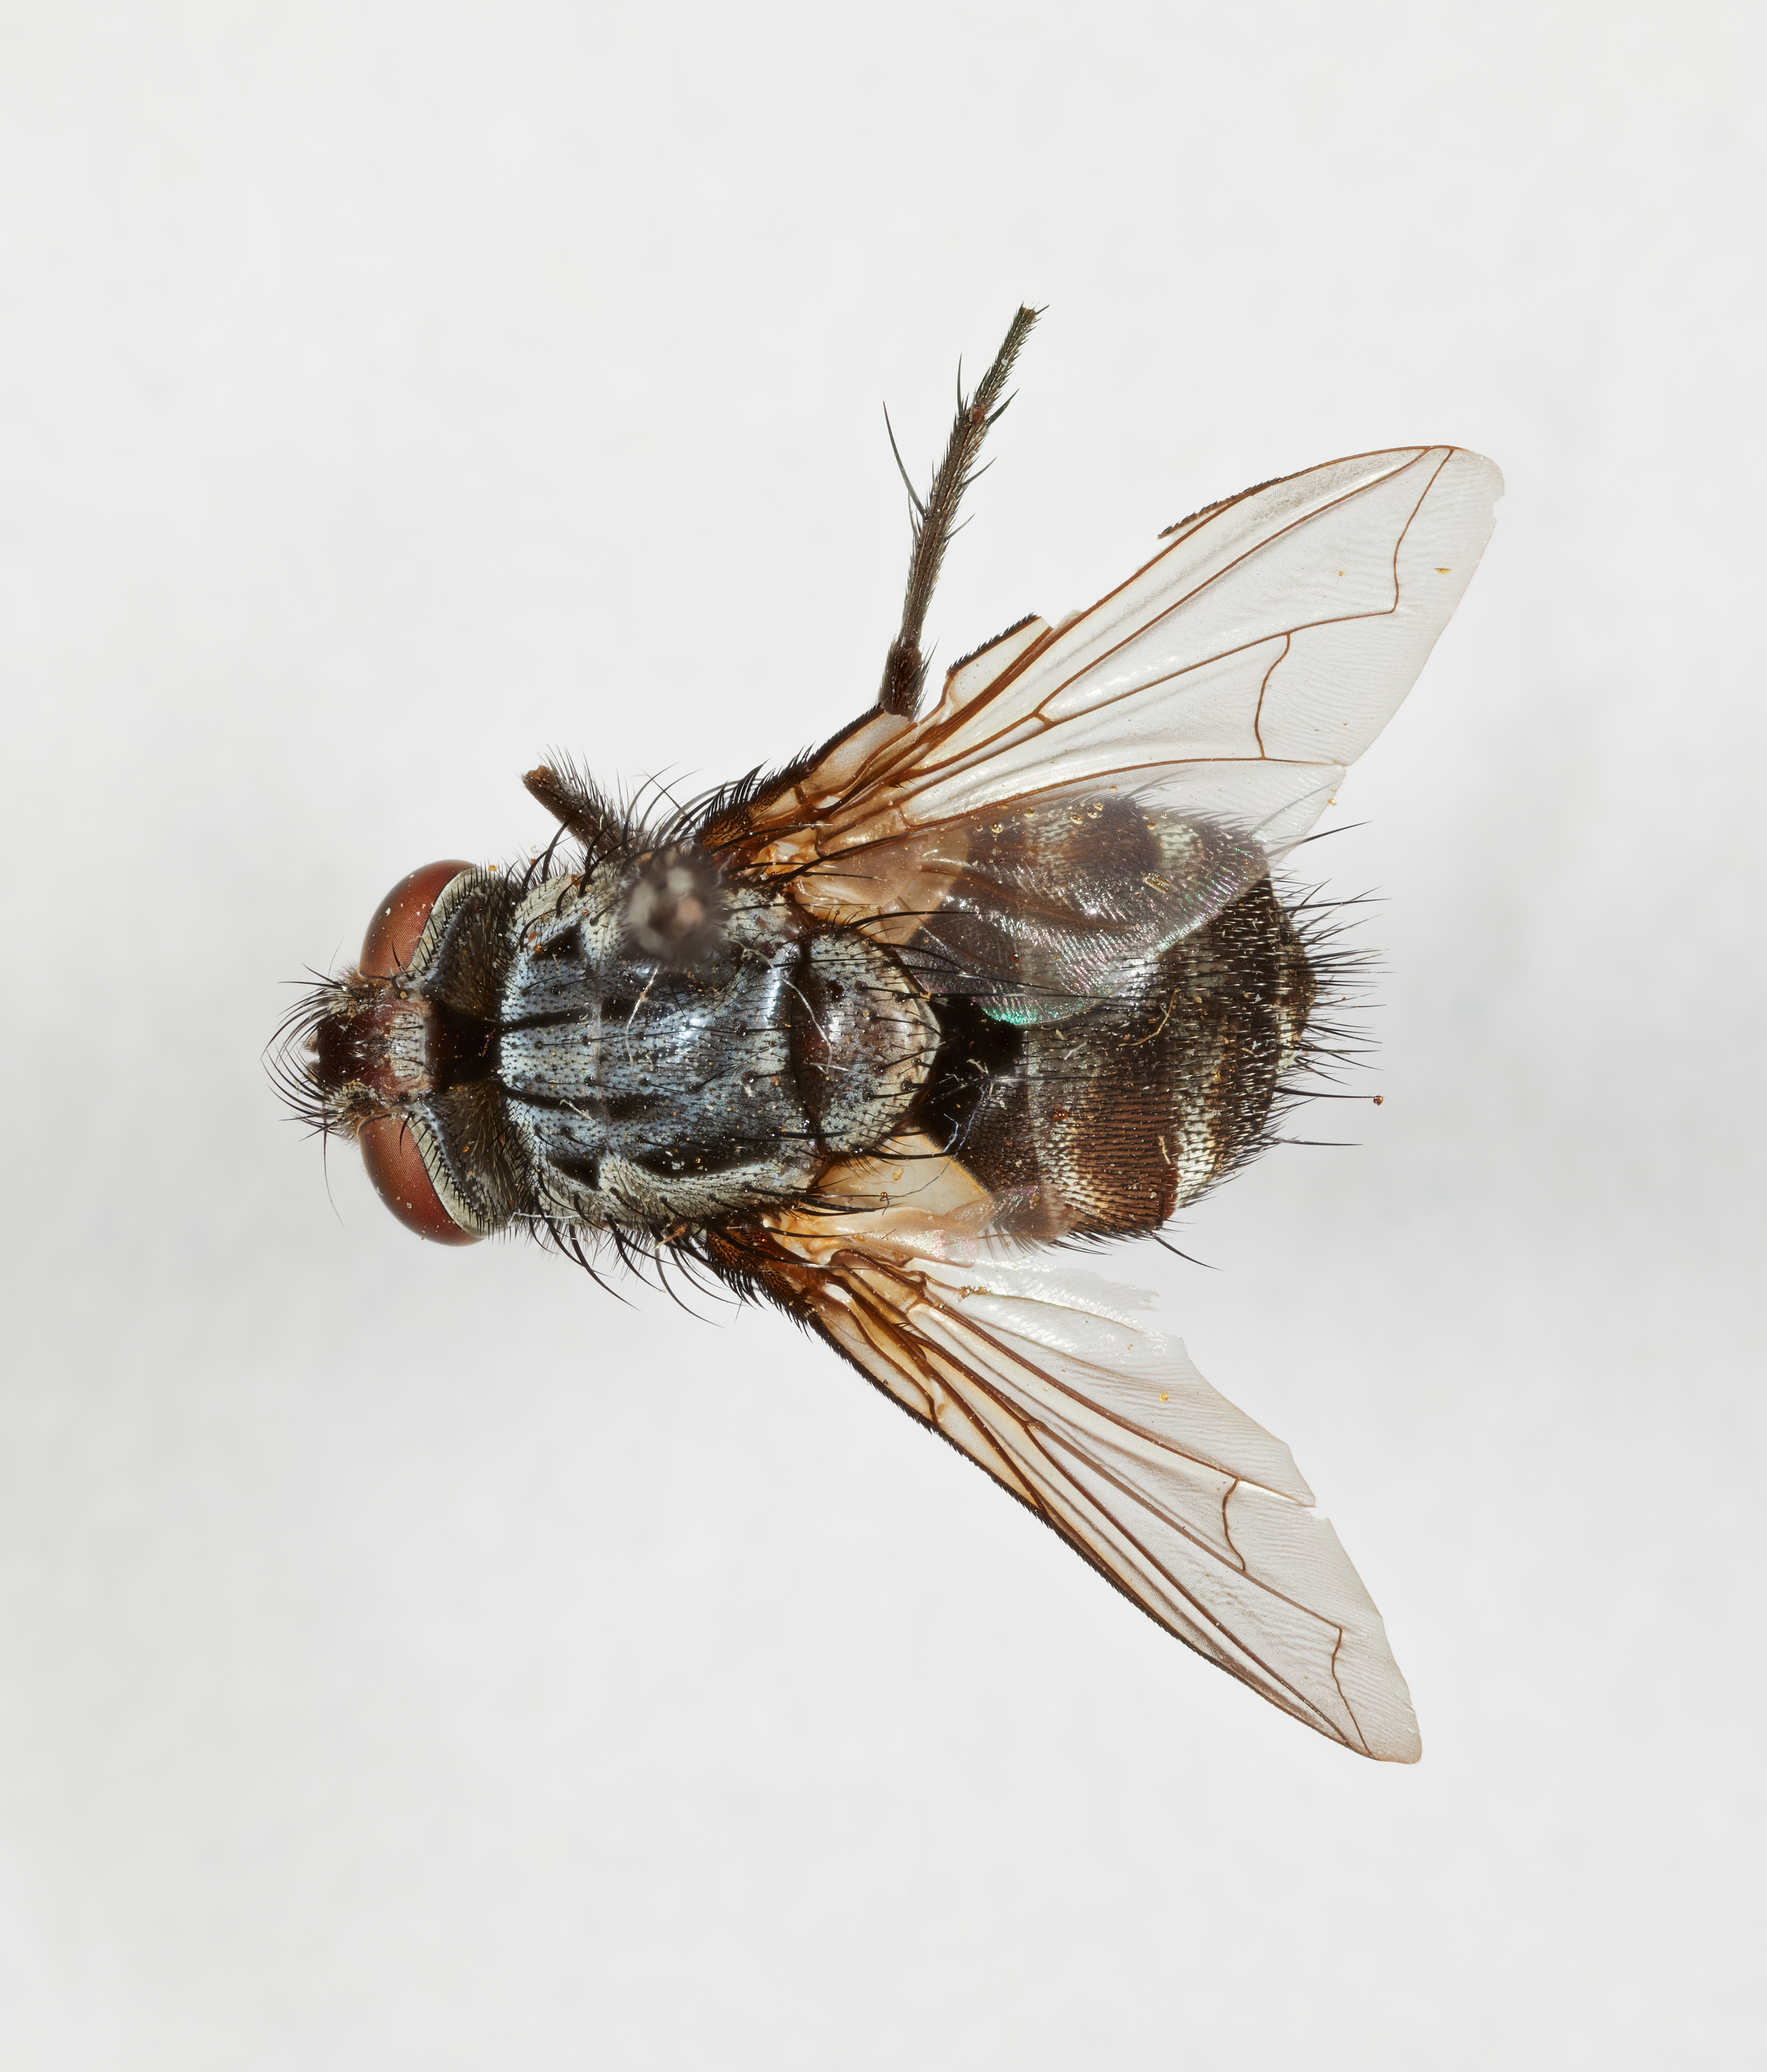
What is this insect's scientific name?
Gymnosturmia andina
